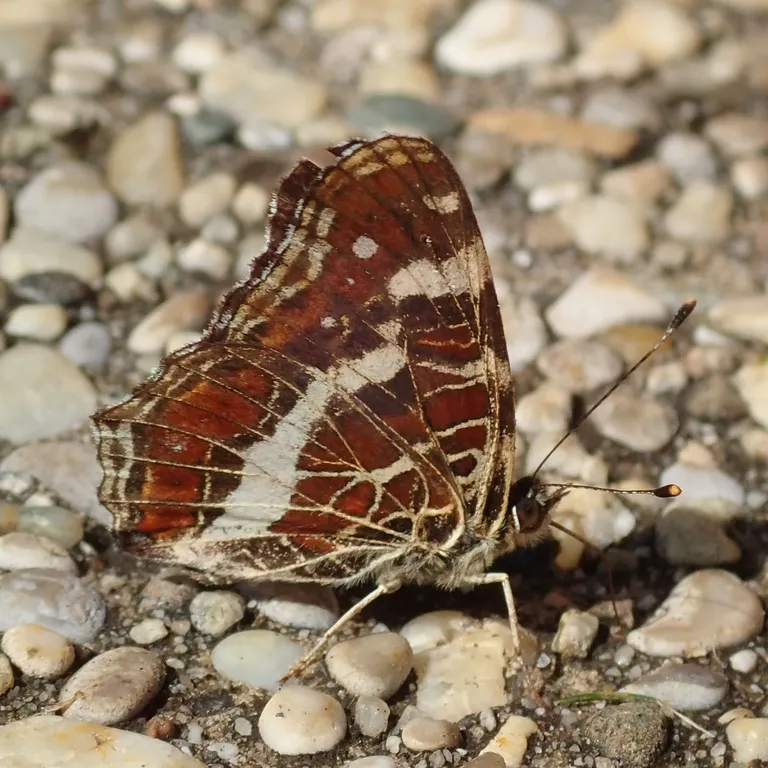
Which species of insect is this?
Araschnia levana
